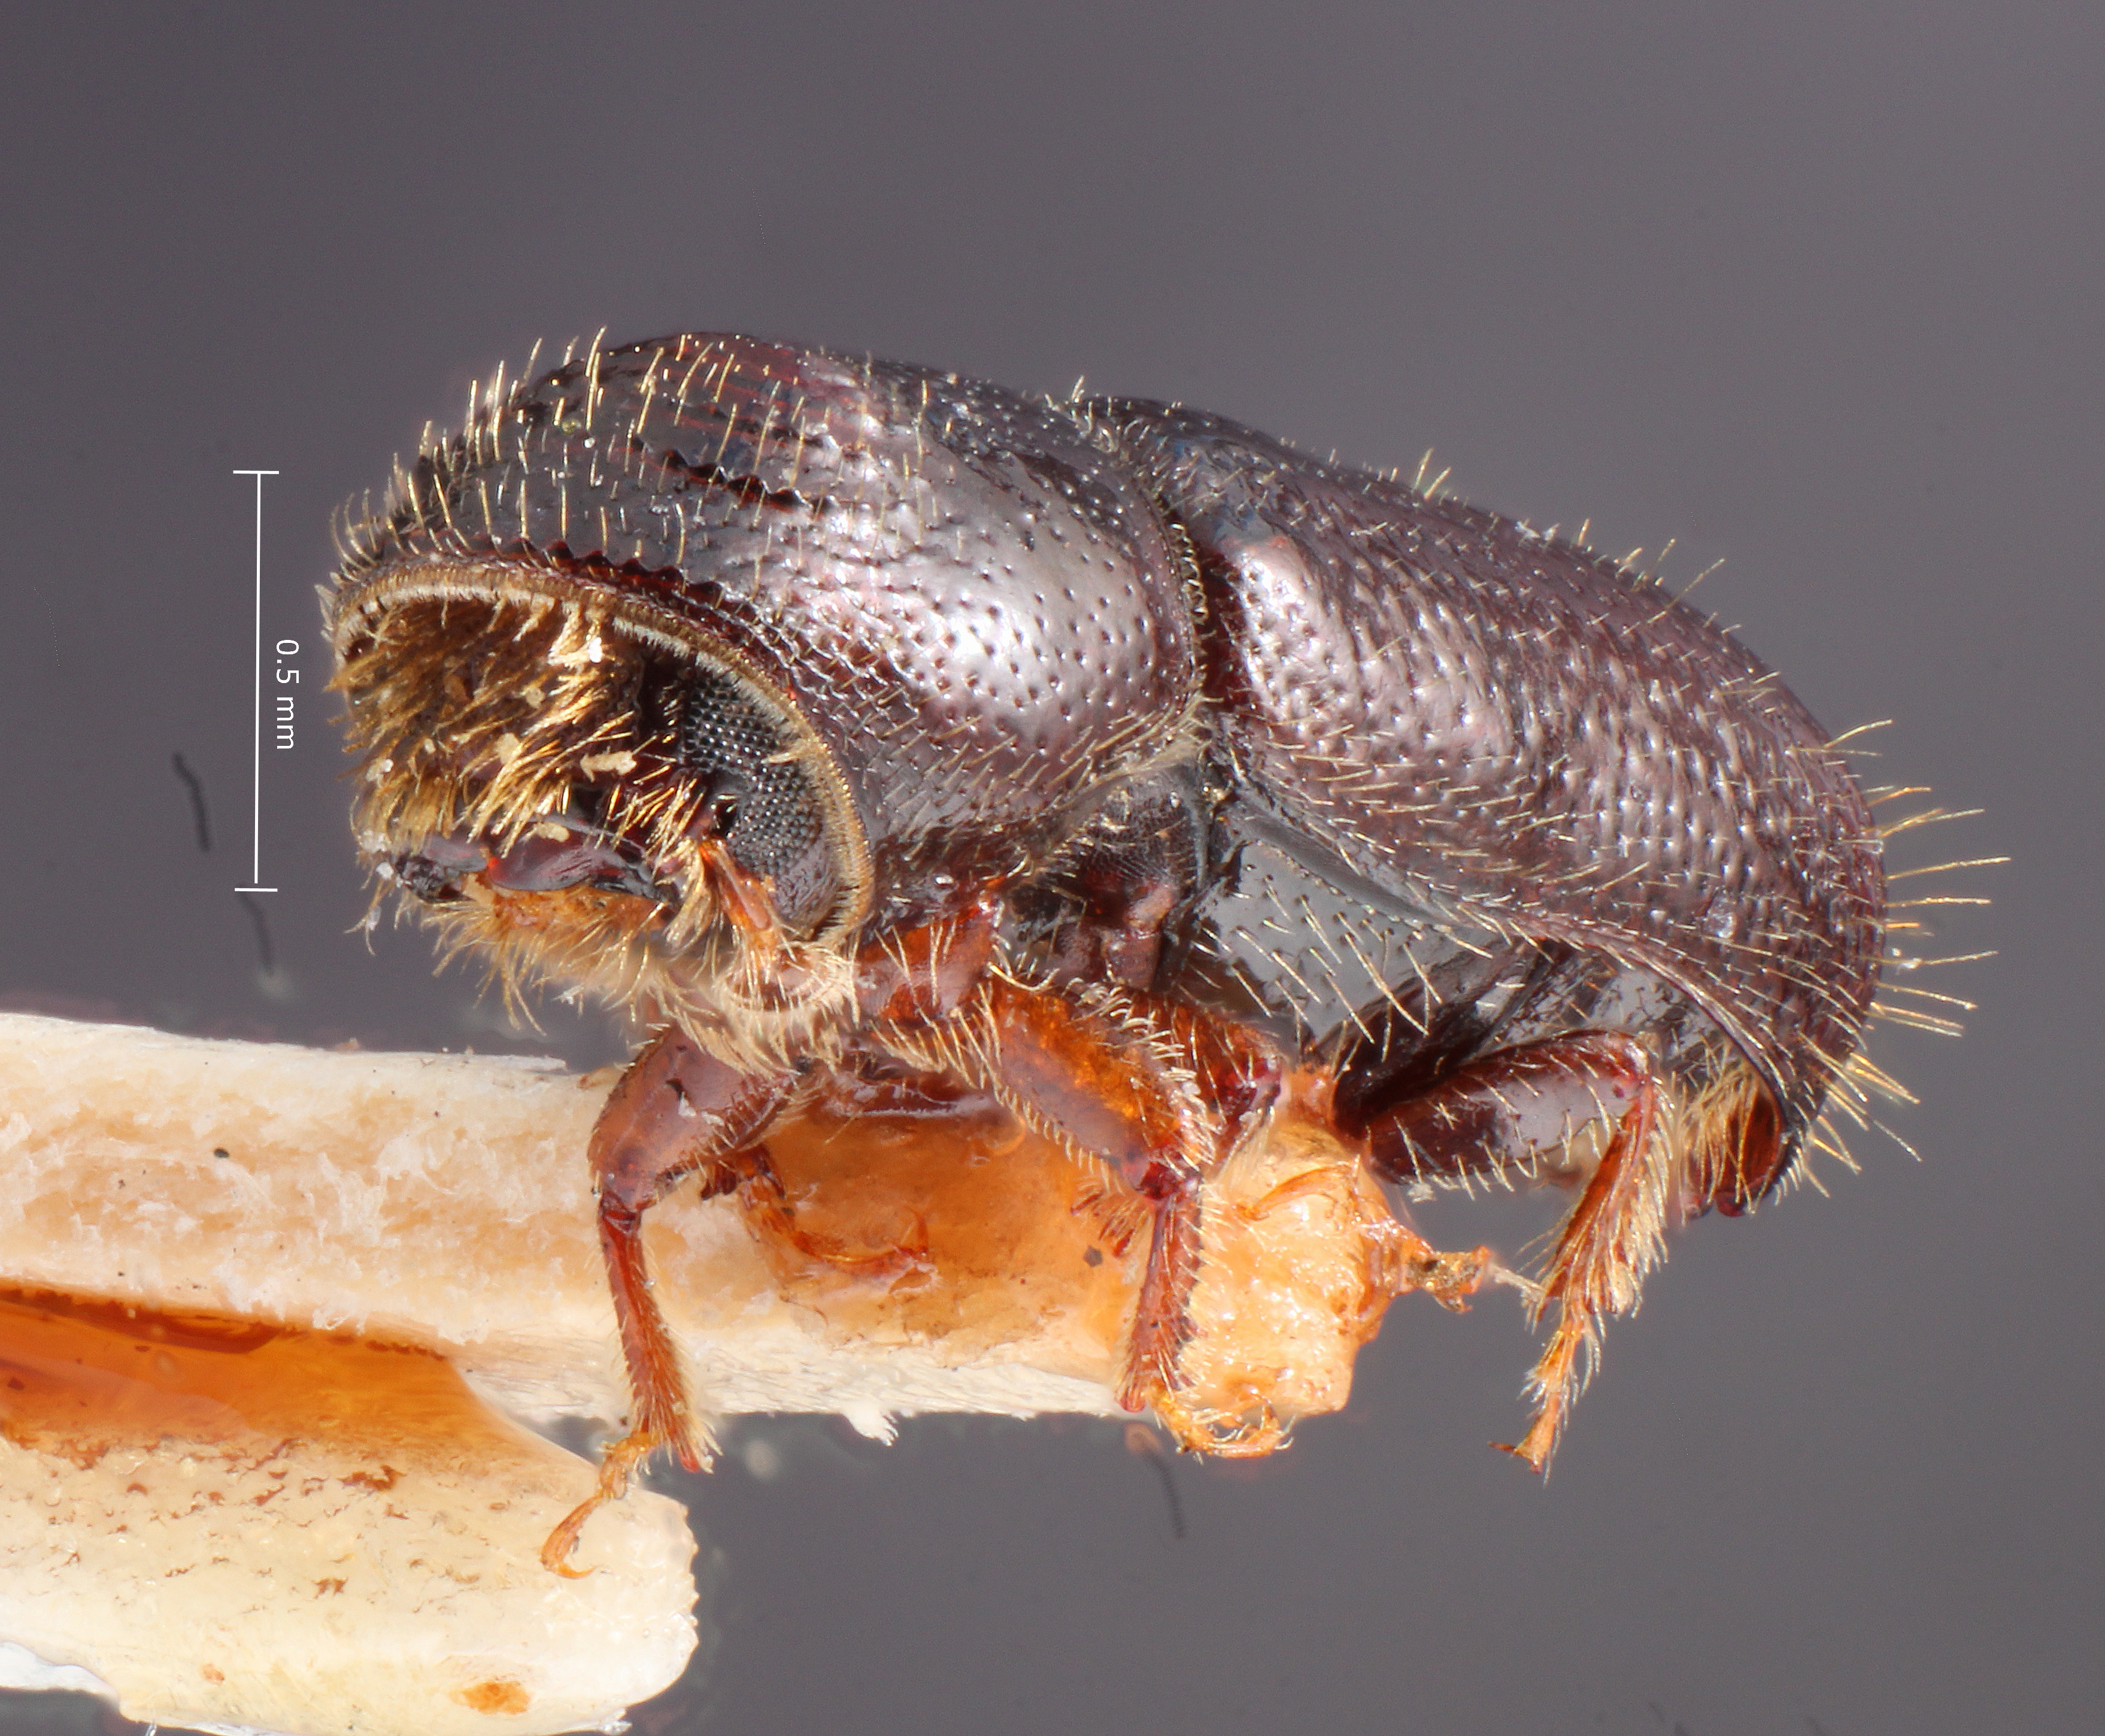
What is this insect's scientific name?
Pityophthorus mexicanus
